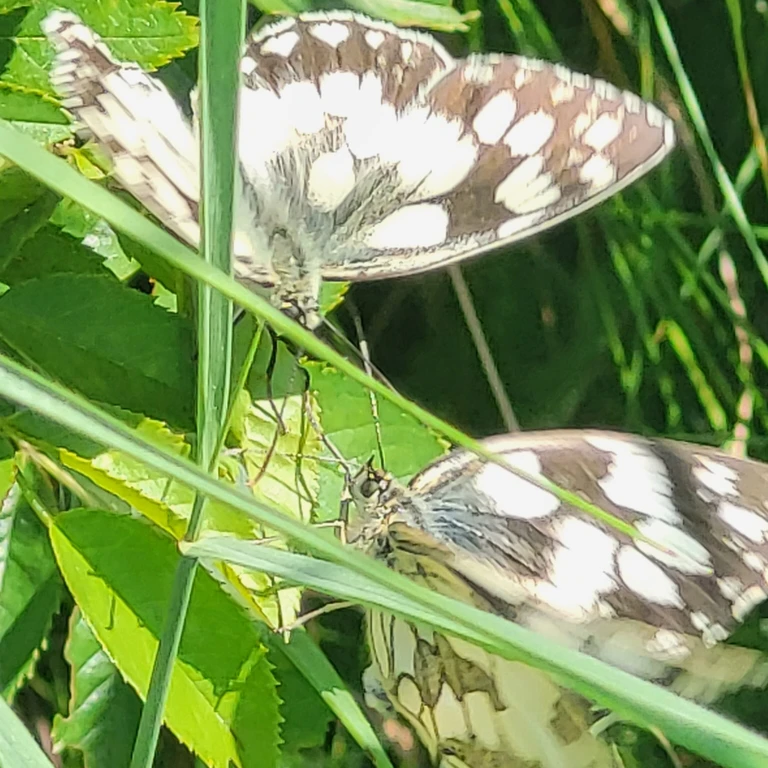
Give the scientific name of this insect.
Melanargia galathea
